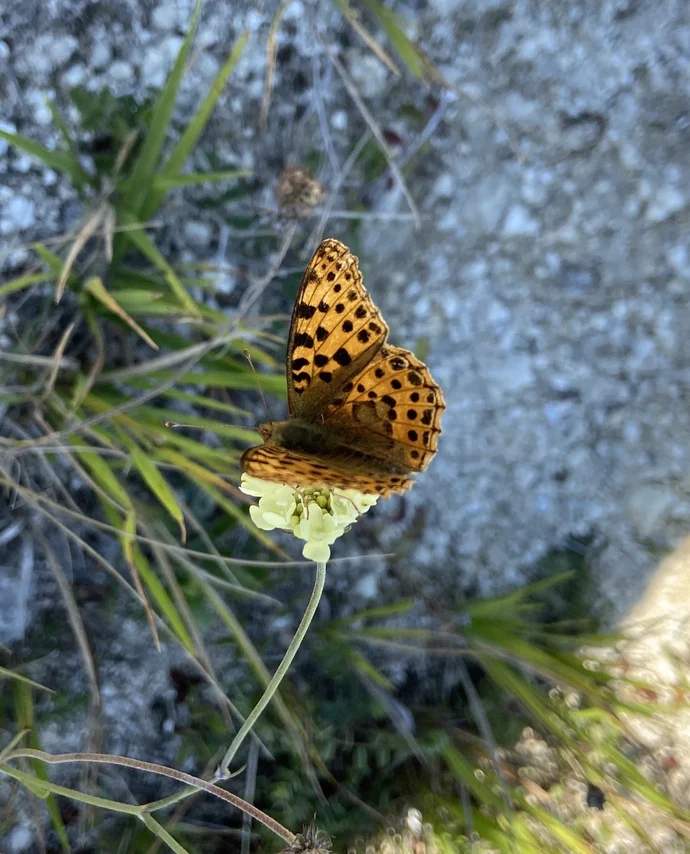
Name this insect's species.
Issoria lathonia
